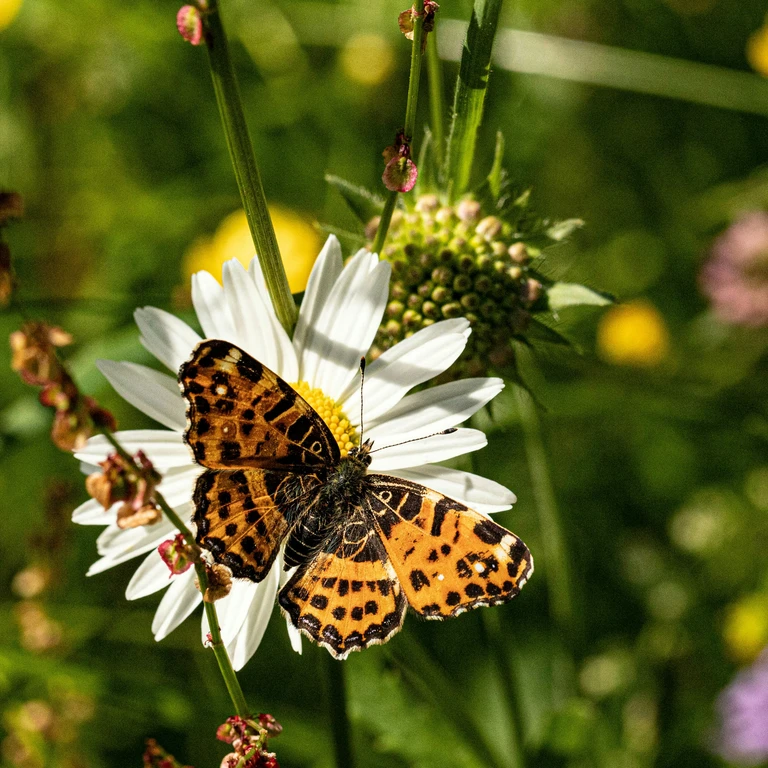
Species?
Araschnia levana
